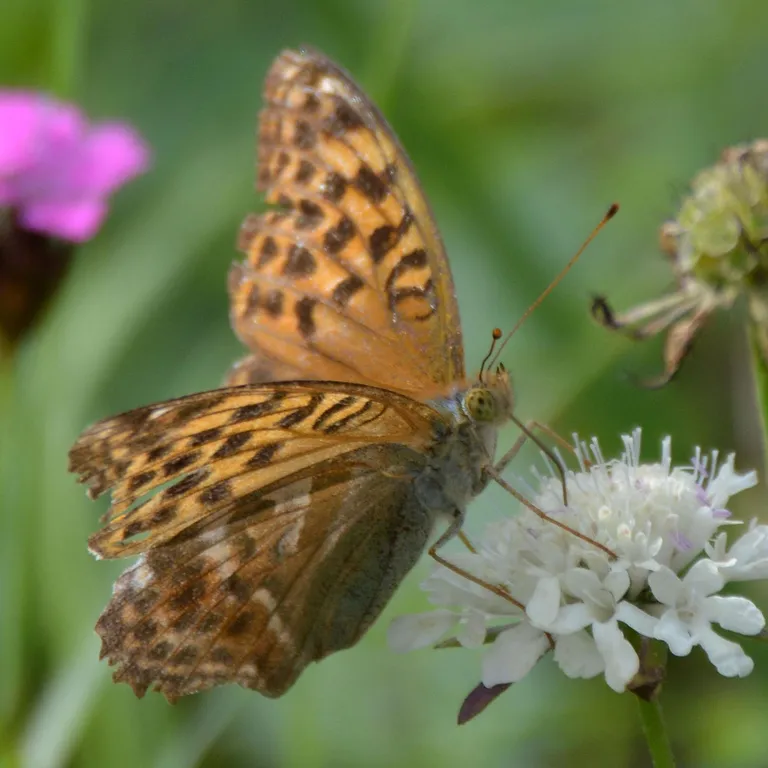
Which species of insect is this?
Argynnis paphia
